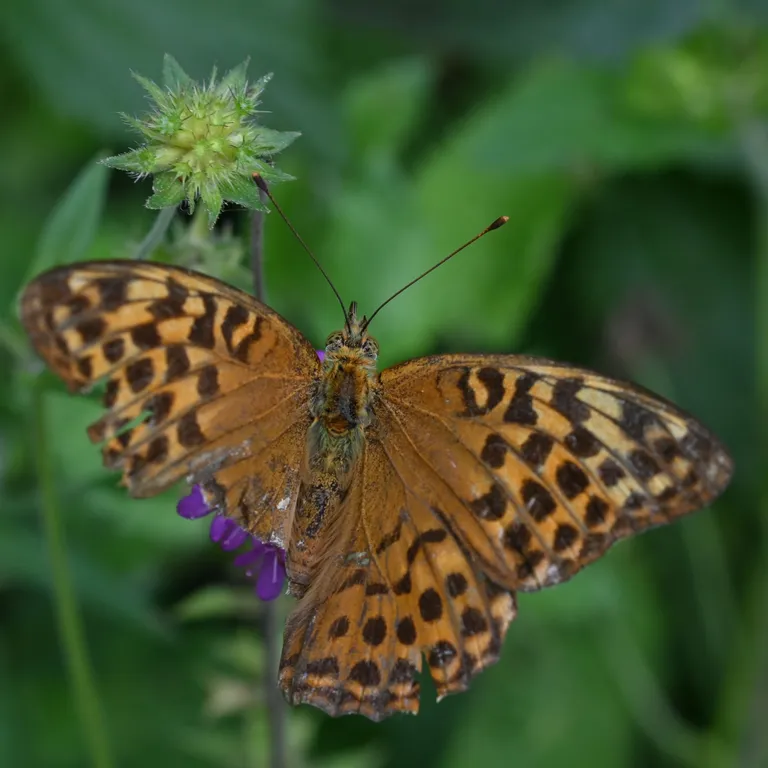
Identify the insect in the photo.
Argynnis paphia
